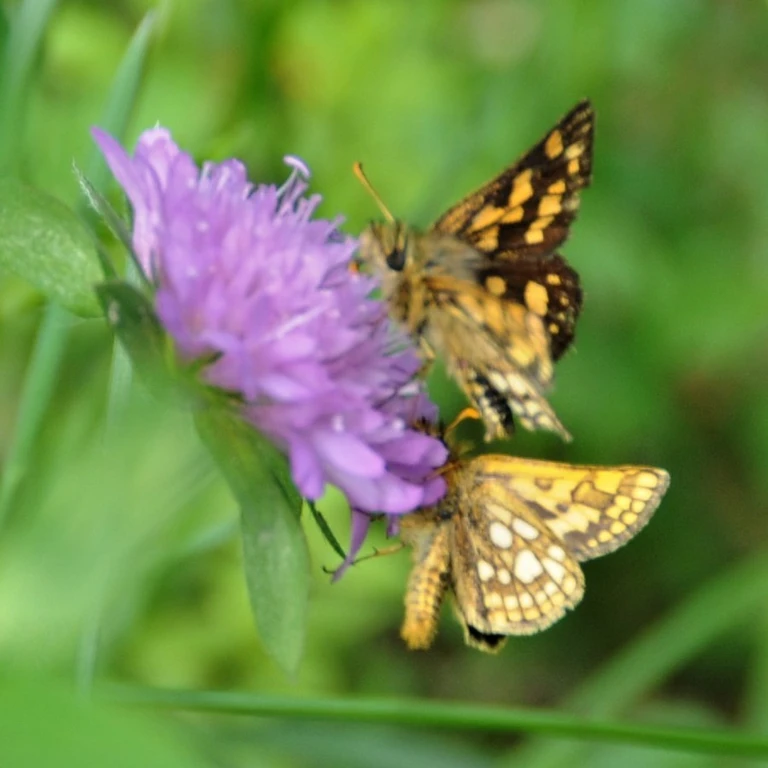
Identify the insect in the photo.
Carterocephalus palaemon
